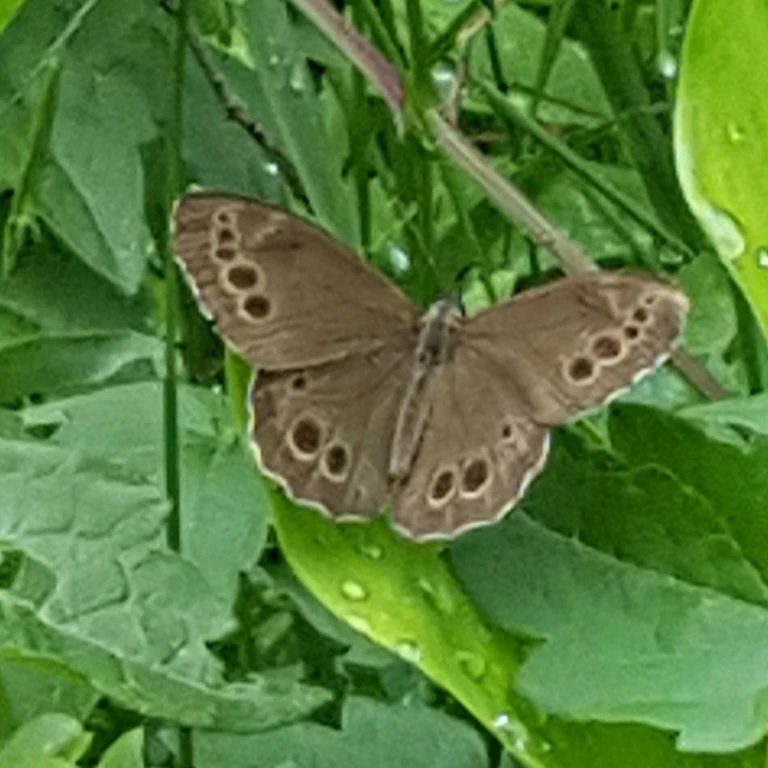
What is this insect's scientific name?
Lopinga achine (also Pararge achine)
